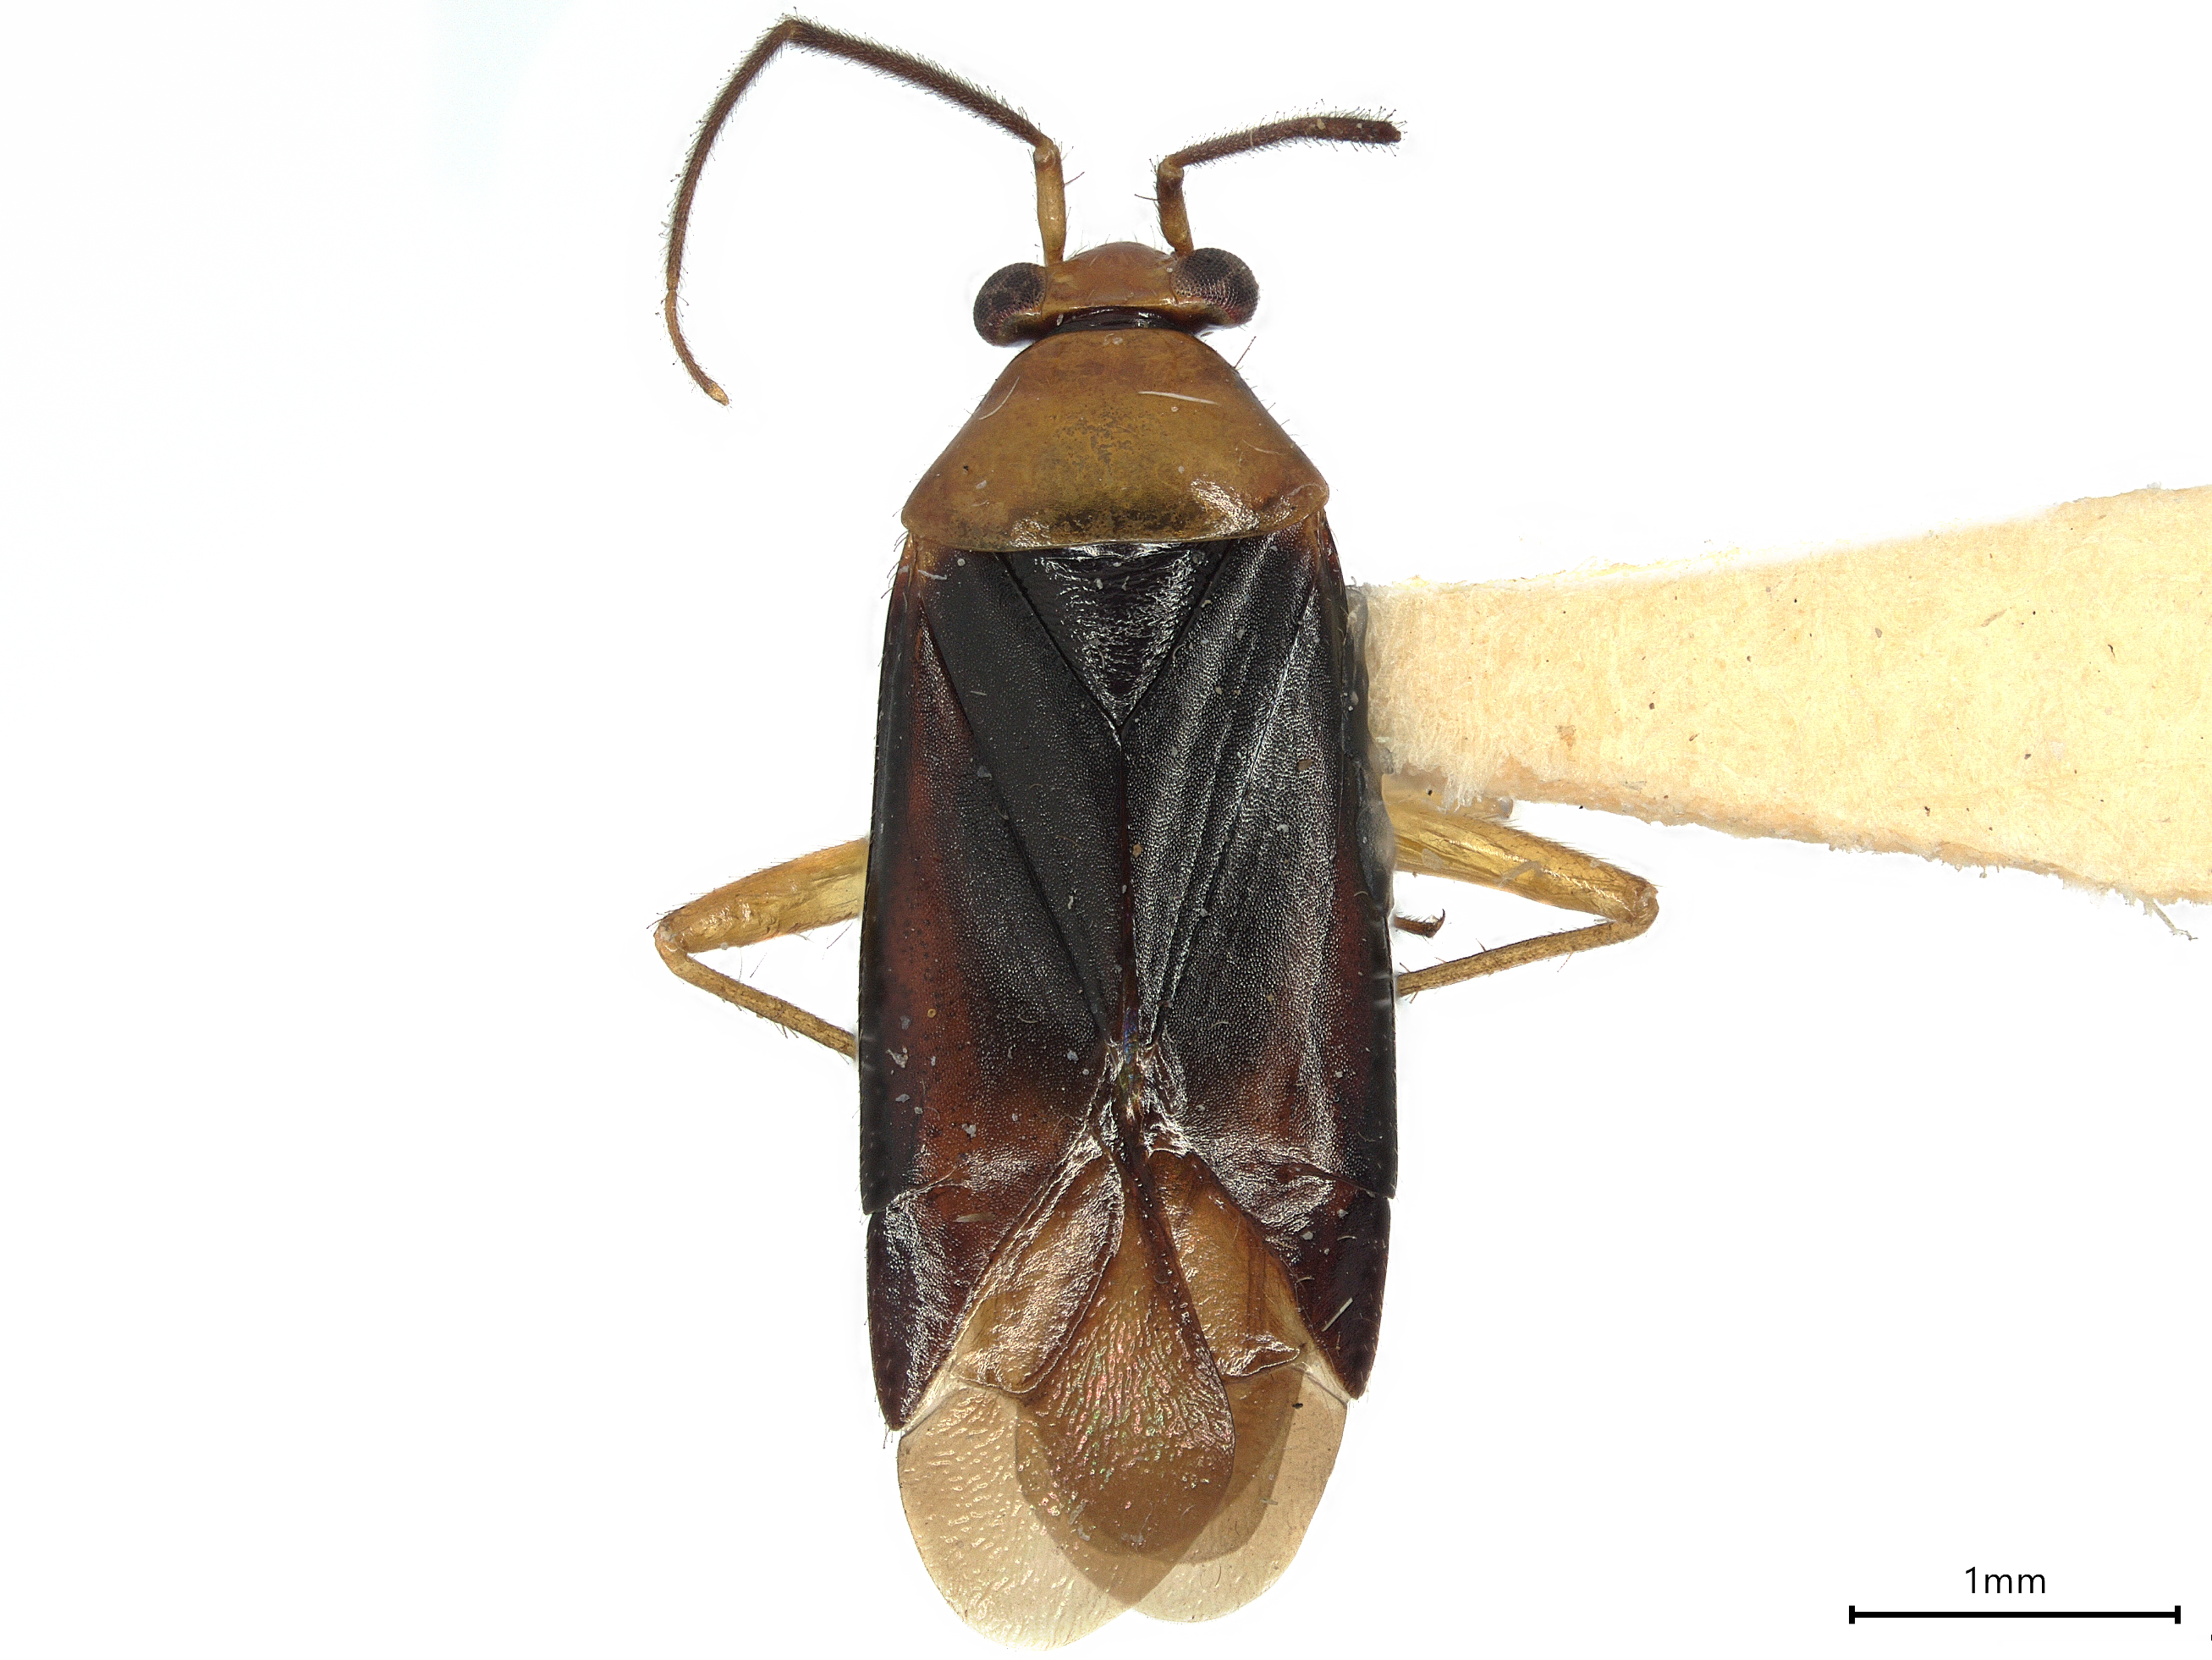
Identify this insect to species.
Rhinocapsidea genetiva
